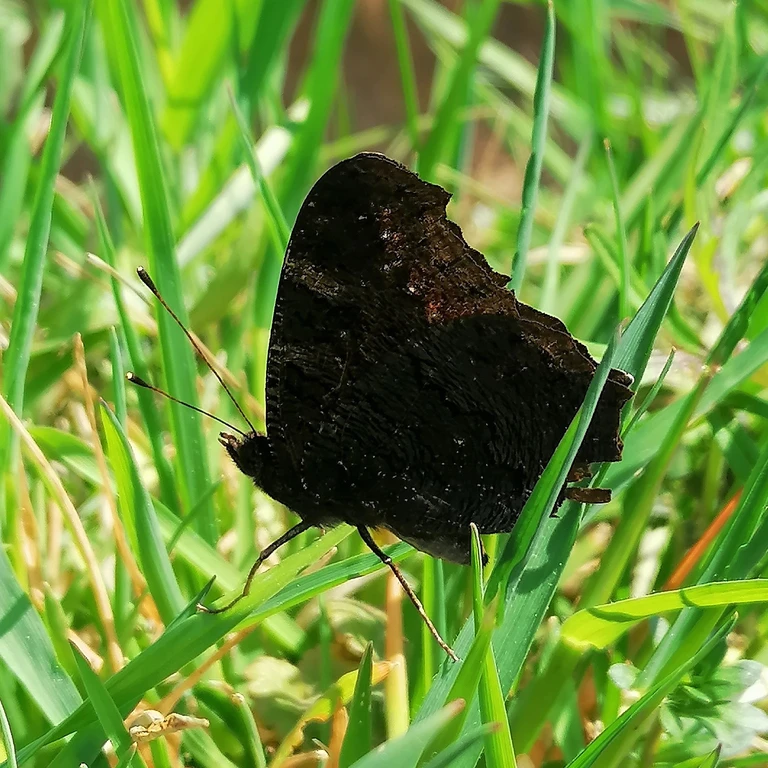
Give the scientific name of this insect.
Aglais io
